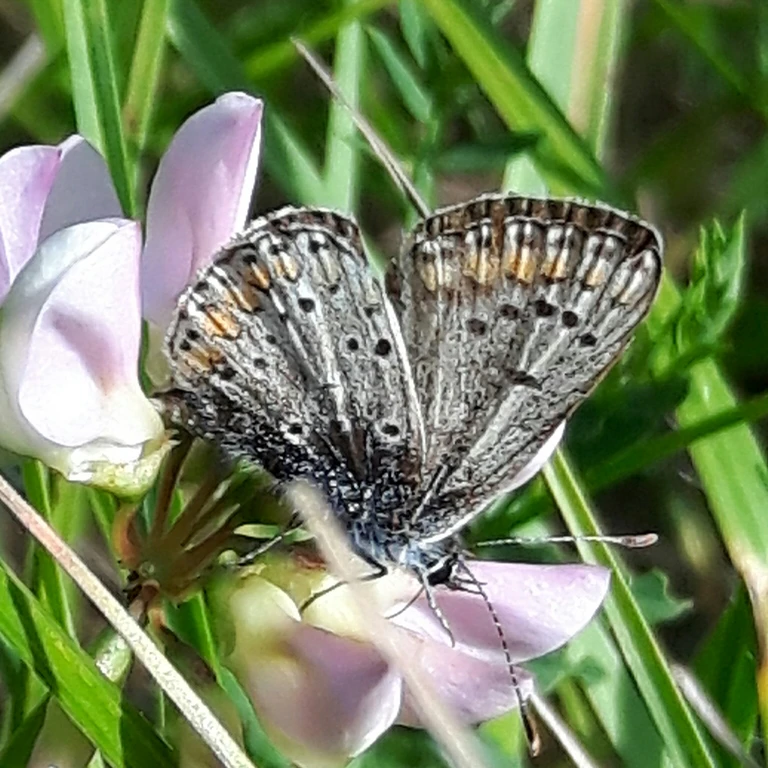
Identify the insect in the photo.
Aricia agestis/artaxerxes
